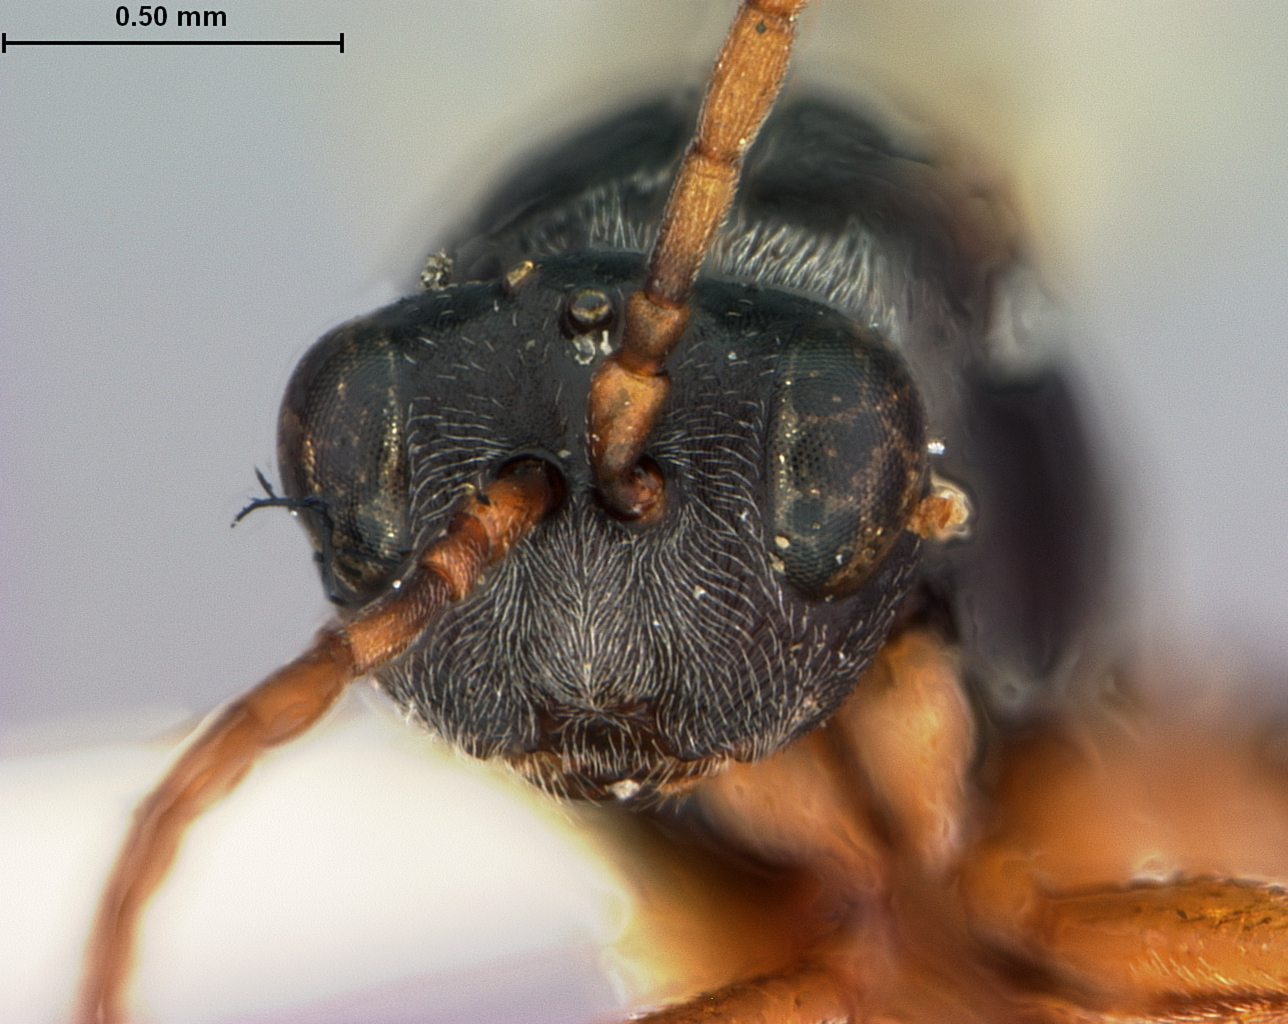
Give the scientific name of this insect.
Aulacidea solidaginis
